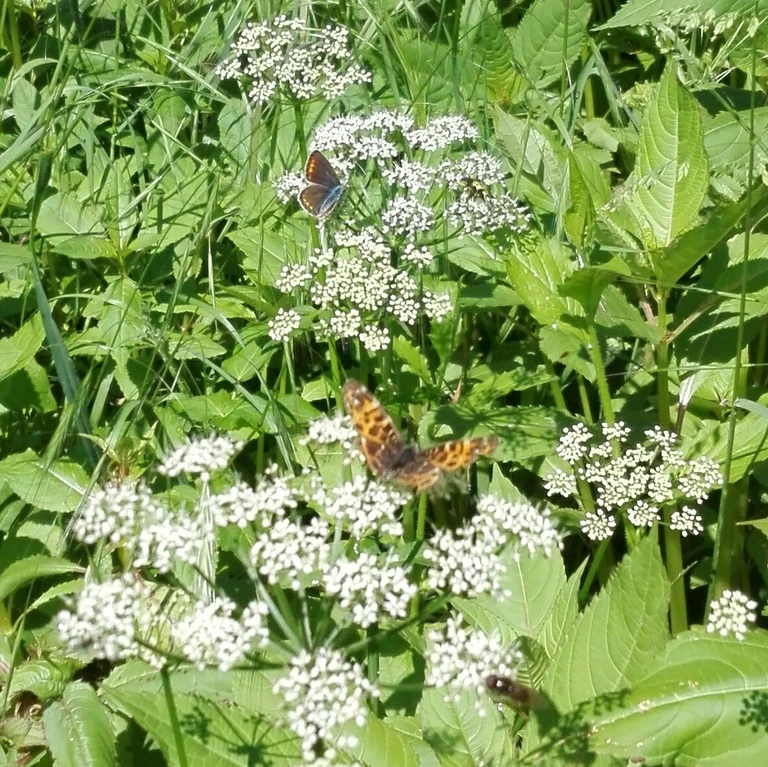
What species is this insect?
Araschnia levana
